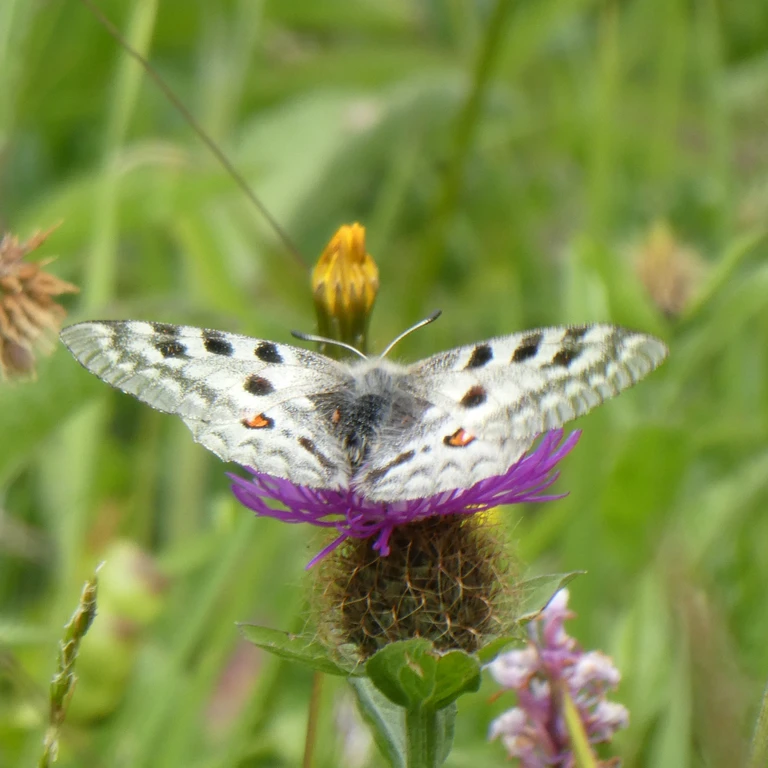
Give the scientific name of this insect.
Parnassius apollo
